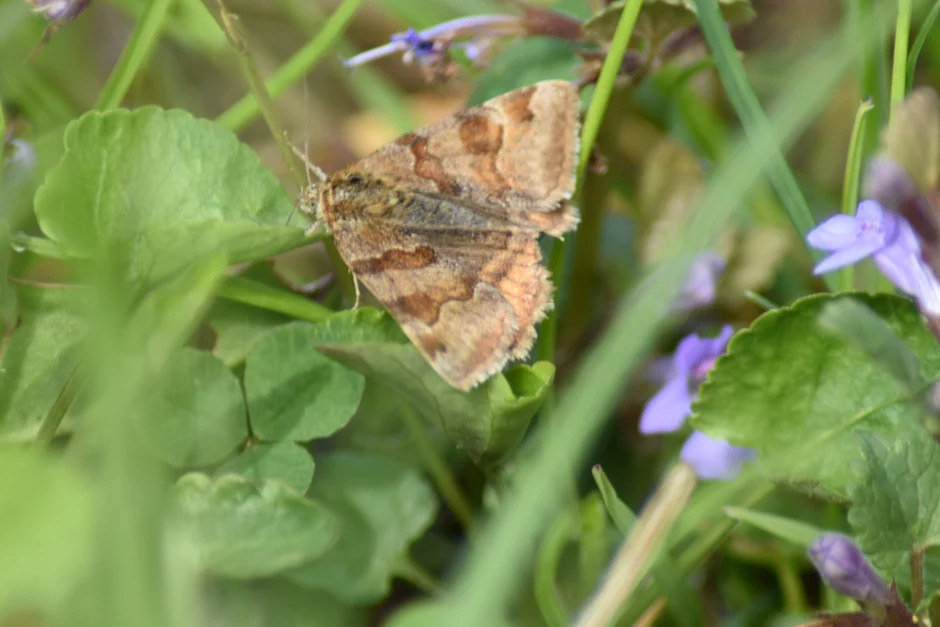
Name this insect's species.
Euclidia glyphica
